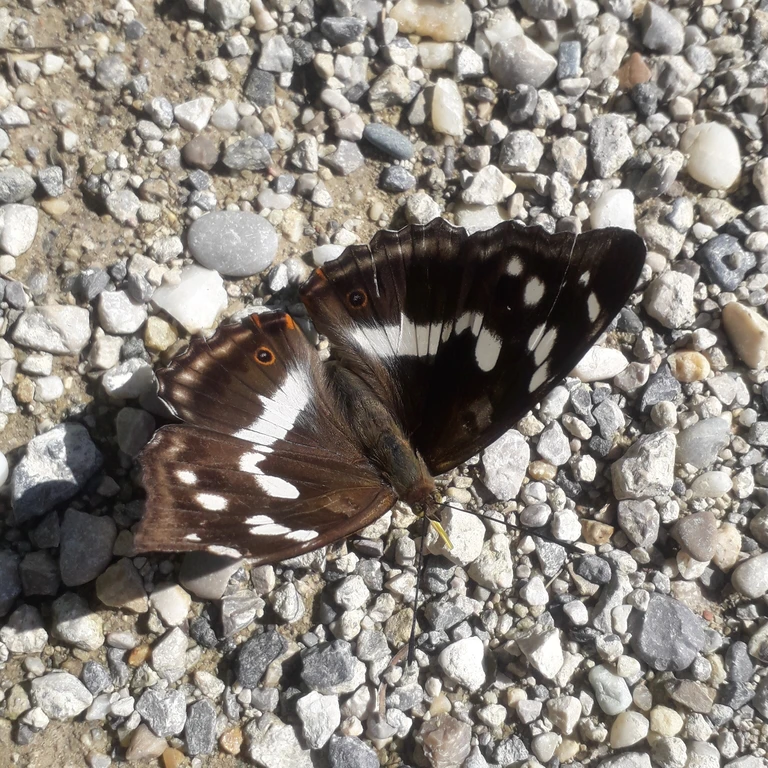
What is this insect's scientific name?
Apatura iris
